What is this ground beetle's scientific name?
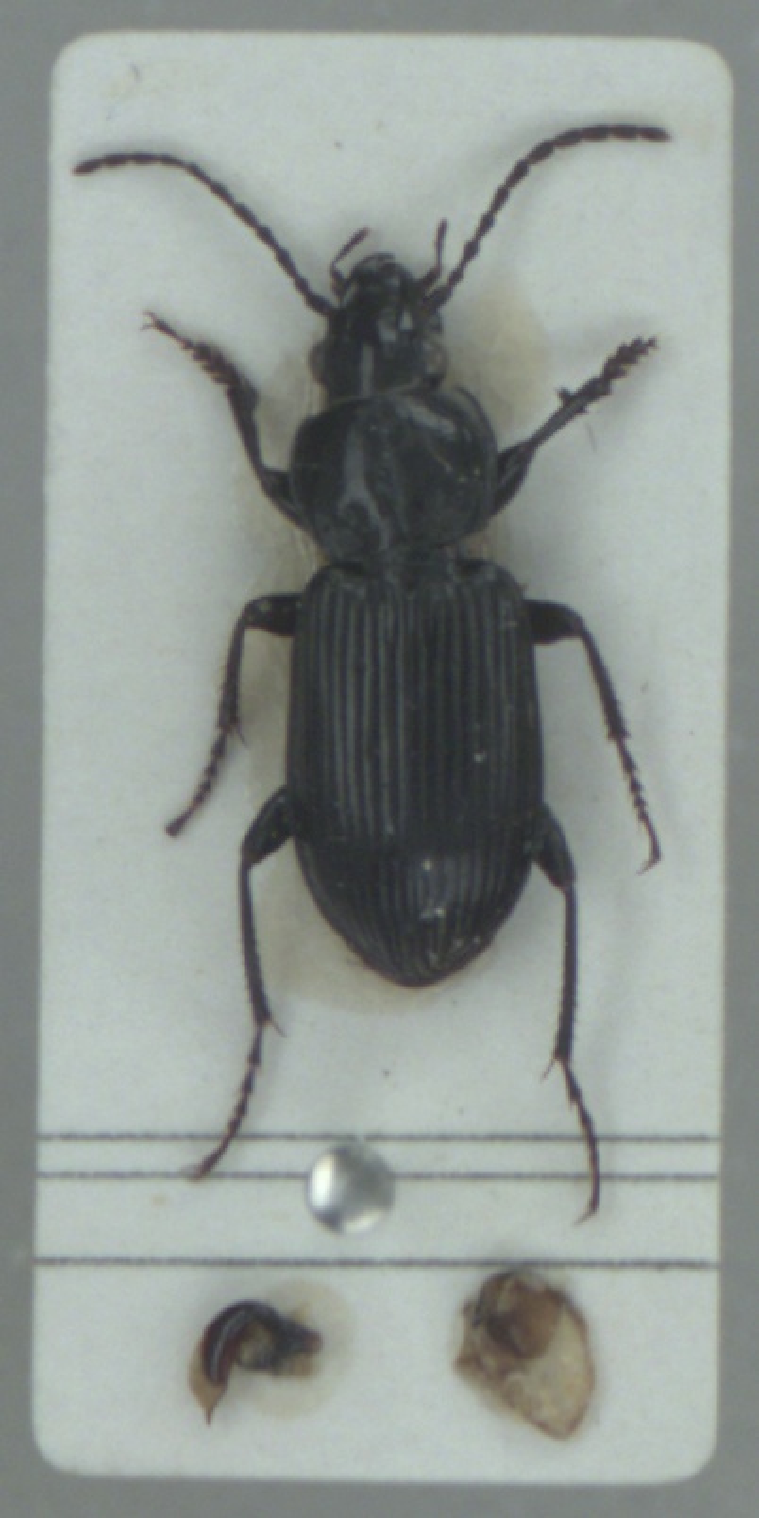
Pterostichus nigrita
